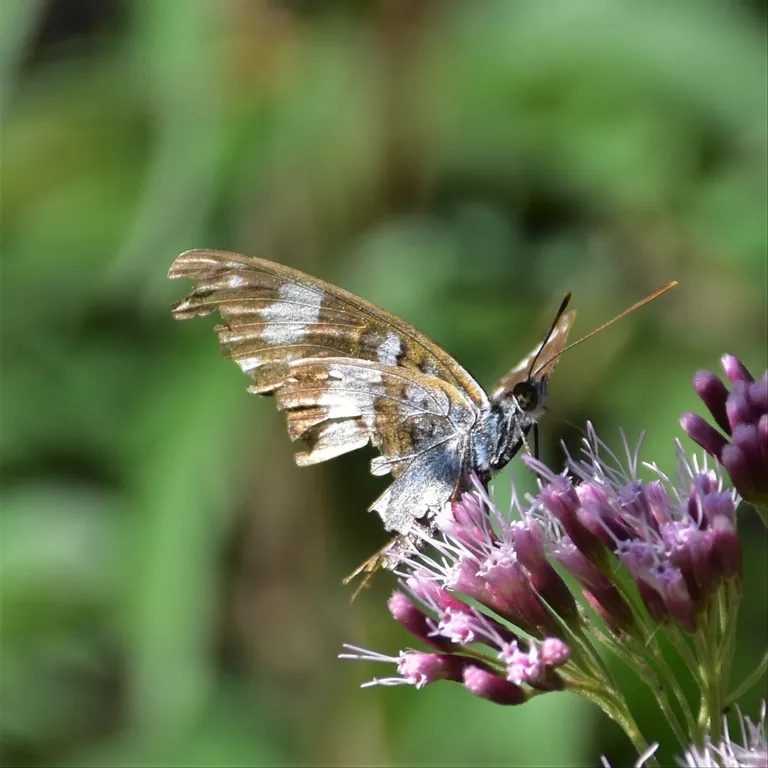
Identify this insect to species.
Limenitis camilla (also Ladoga camilla)
